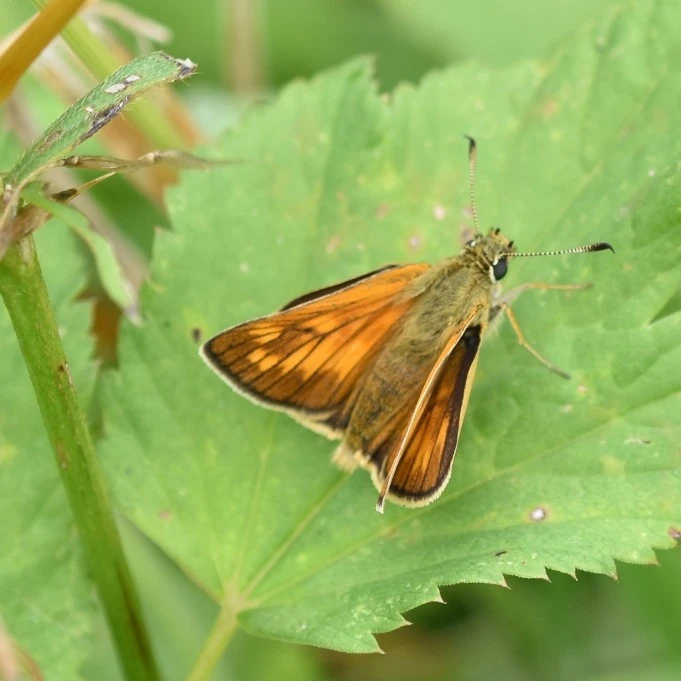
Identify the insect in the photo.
Ochlodes sylvanus (also Ochlodes venata)
